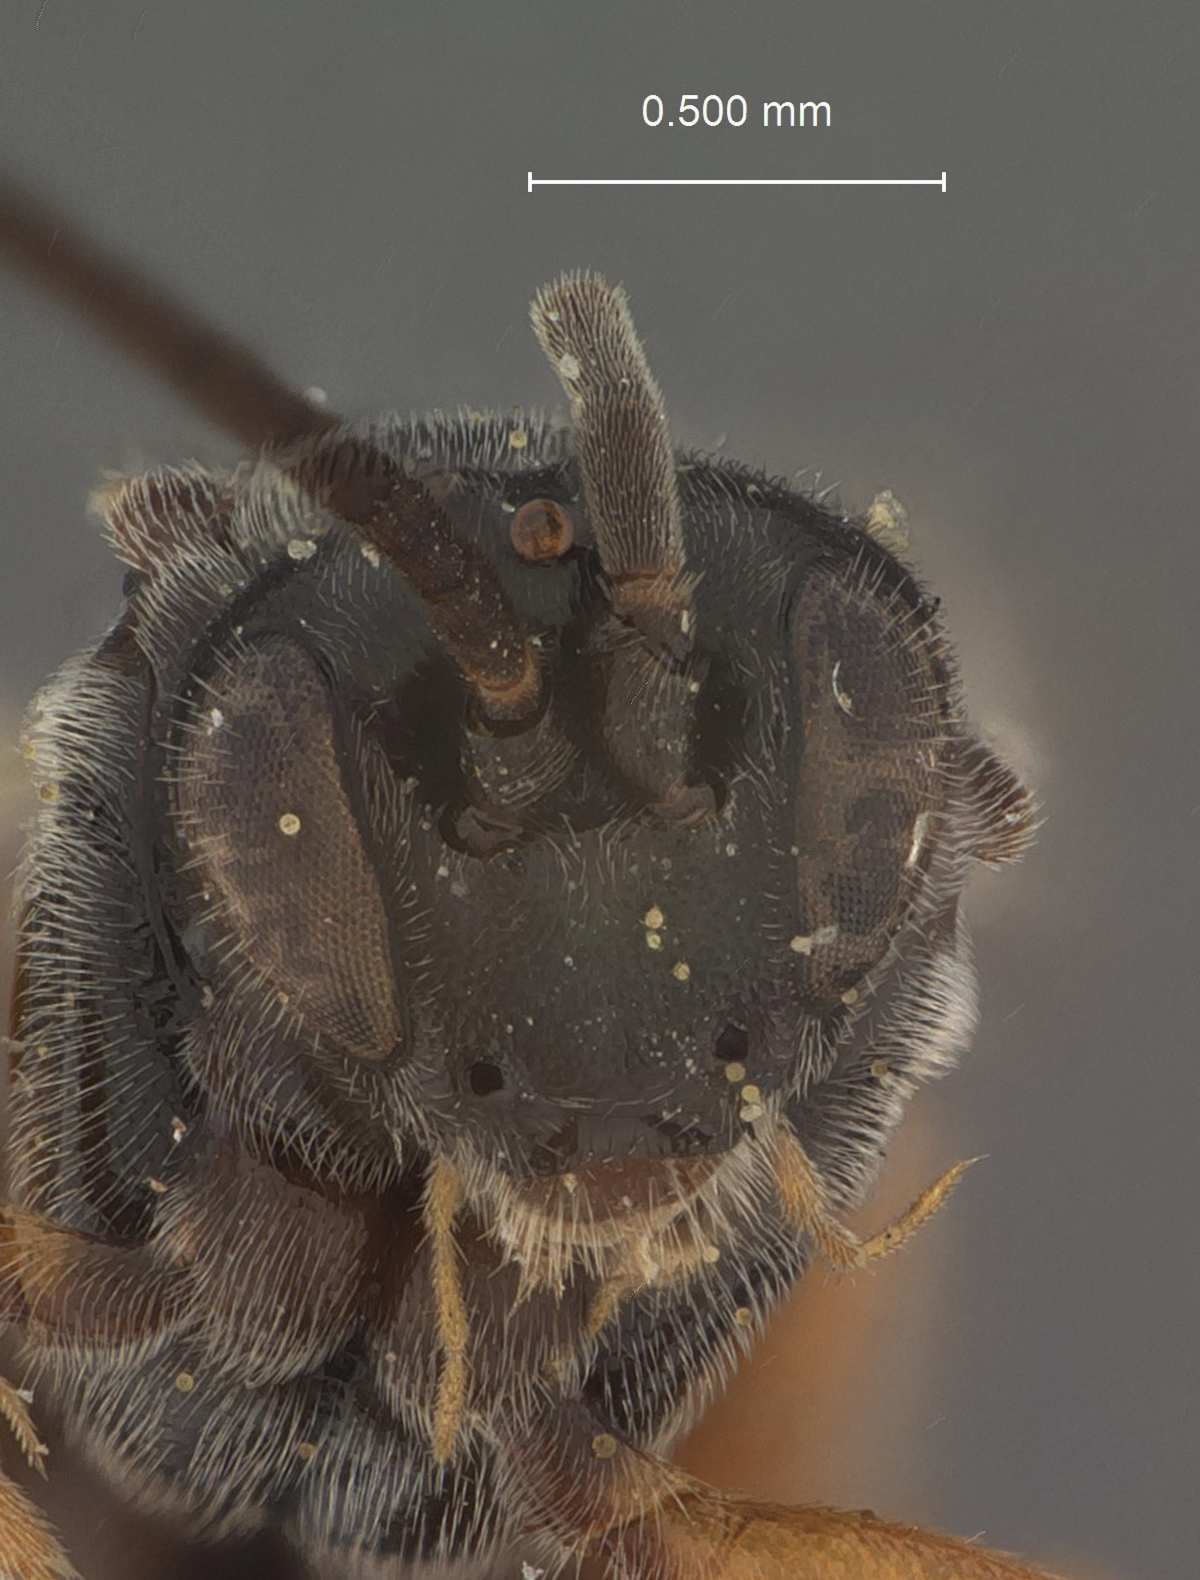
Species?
Microplitis longicauda
